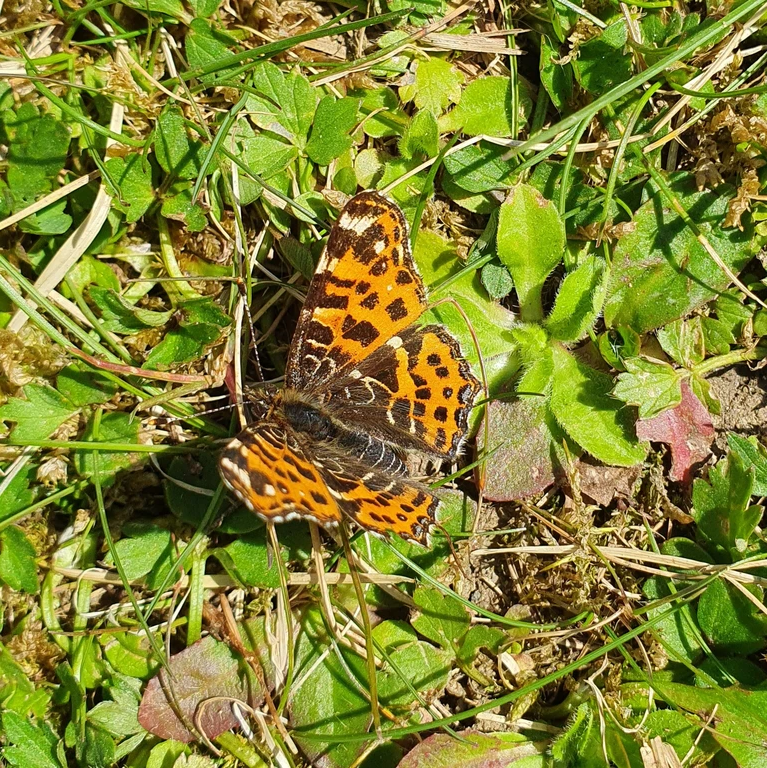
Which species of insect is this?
Araschnia levana
